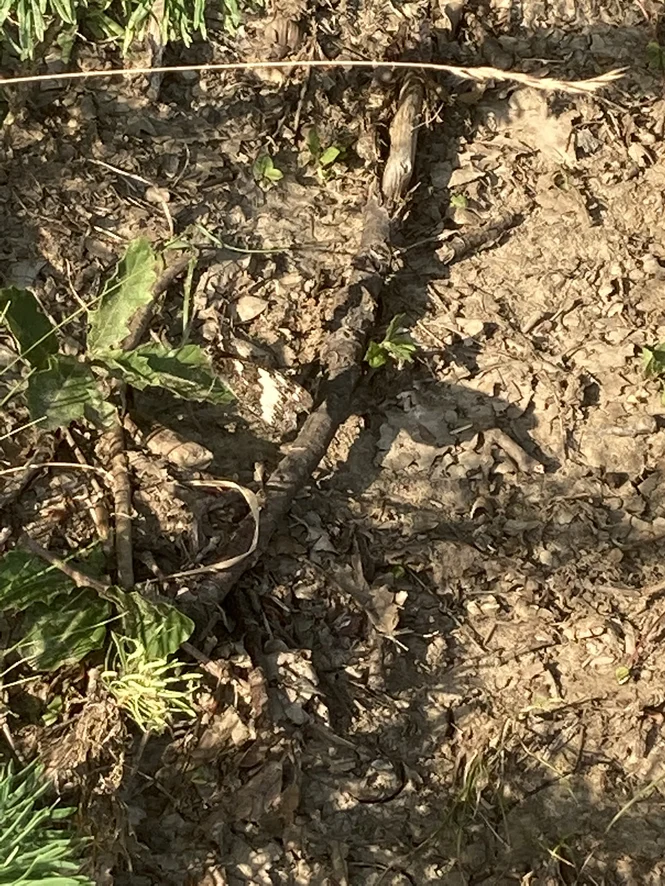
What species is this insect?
Brintesia circe
